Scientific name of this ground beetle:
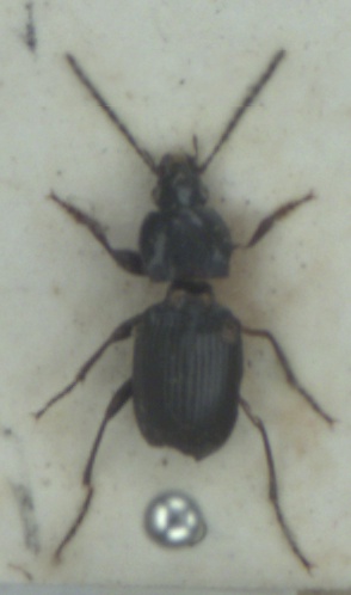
Pterostichus vernalis
